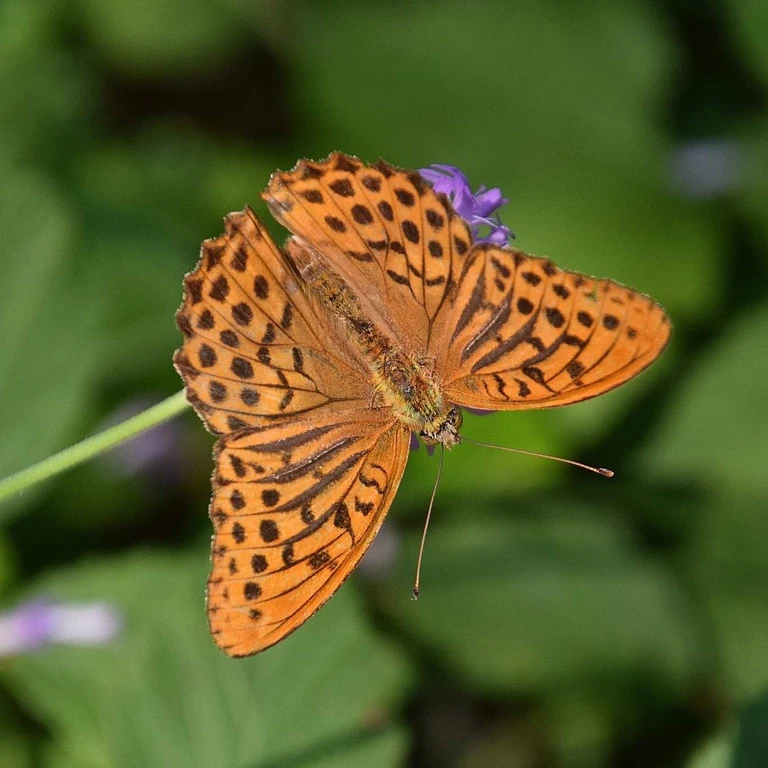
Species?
Argynnis paphia
